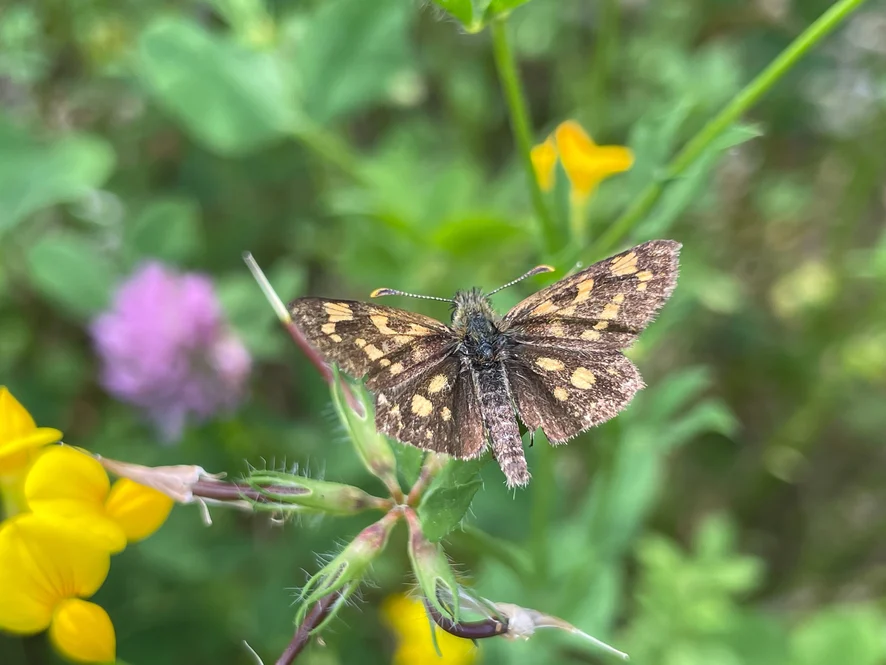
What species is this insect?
Carterocephalus palaemon
